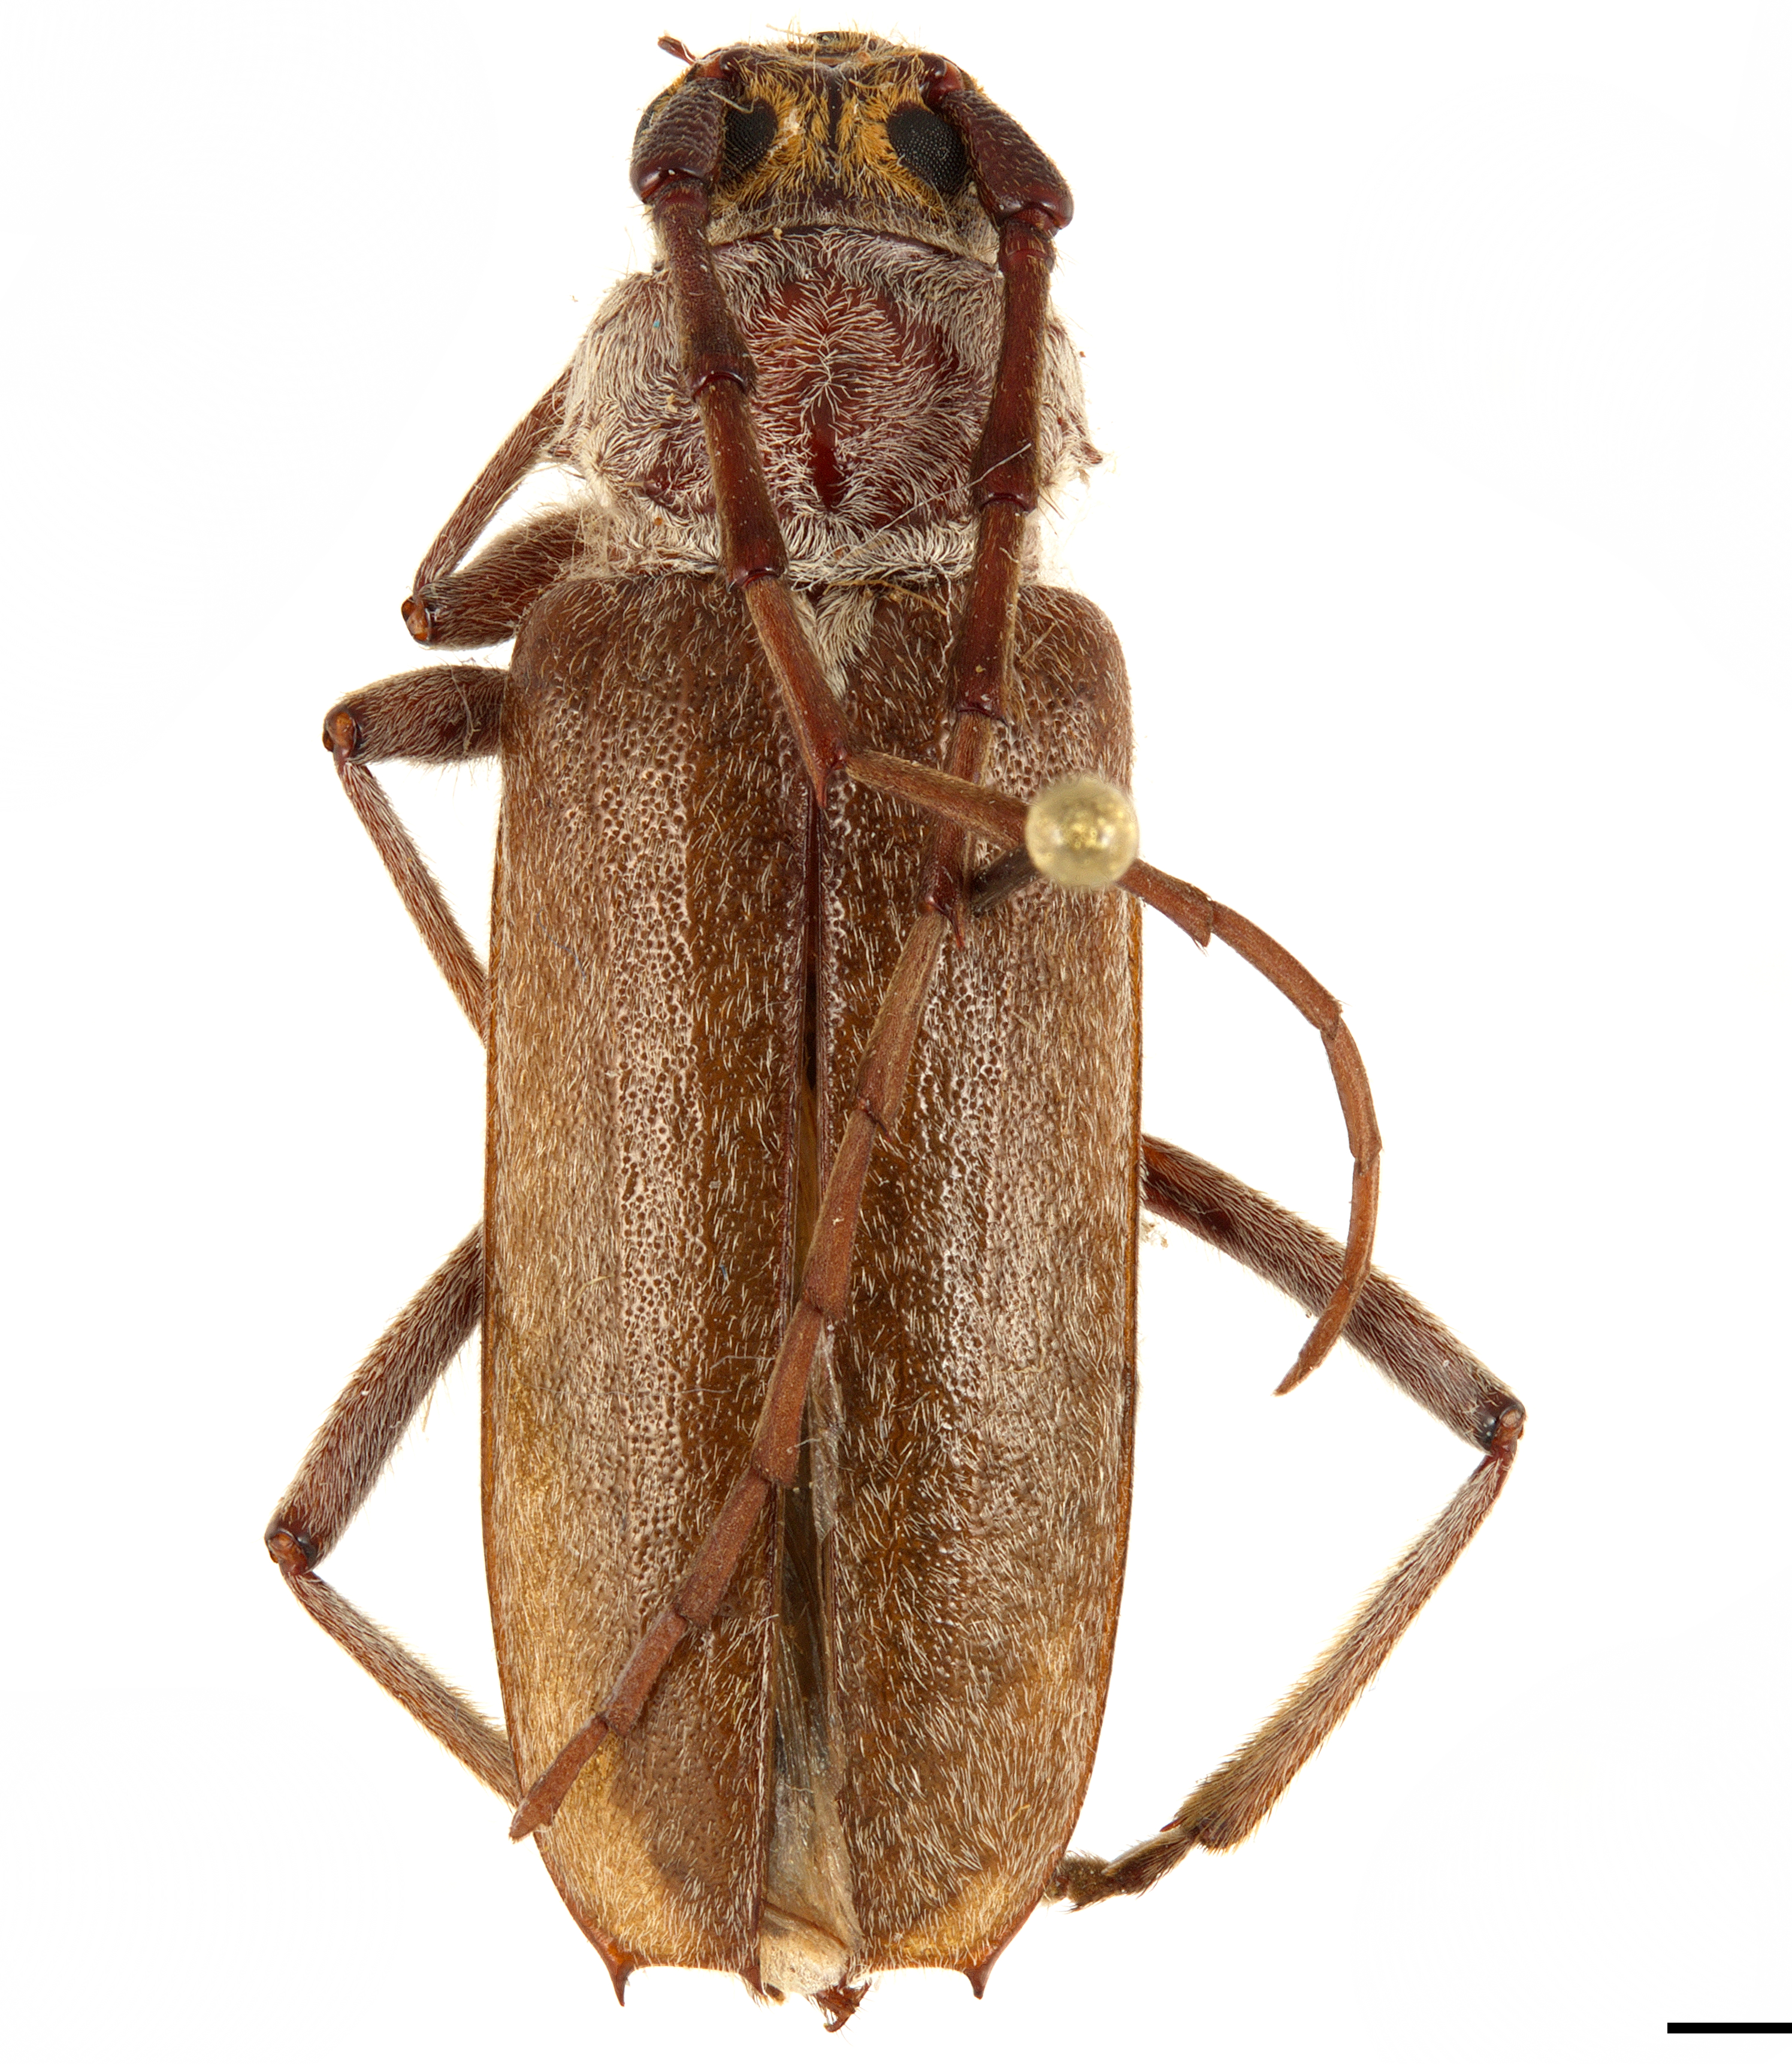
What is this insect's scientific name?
Gnaphalodes trachyderoides
